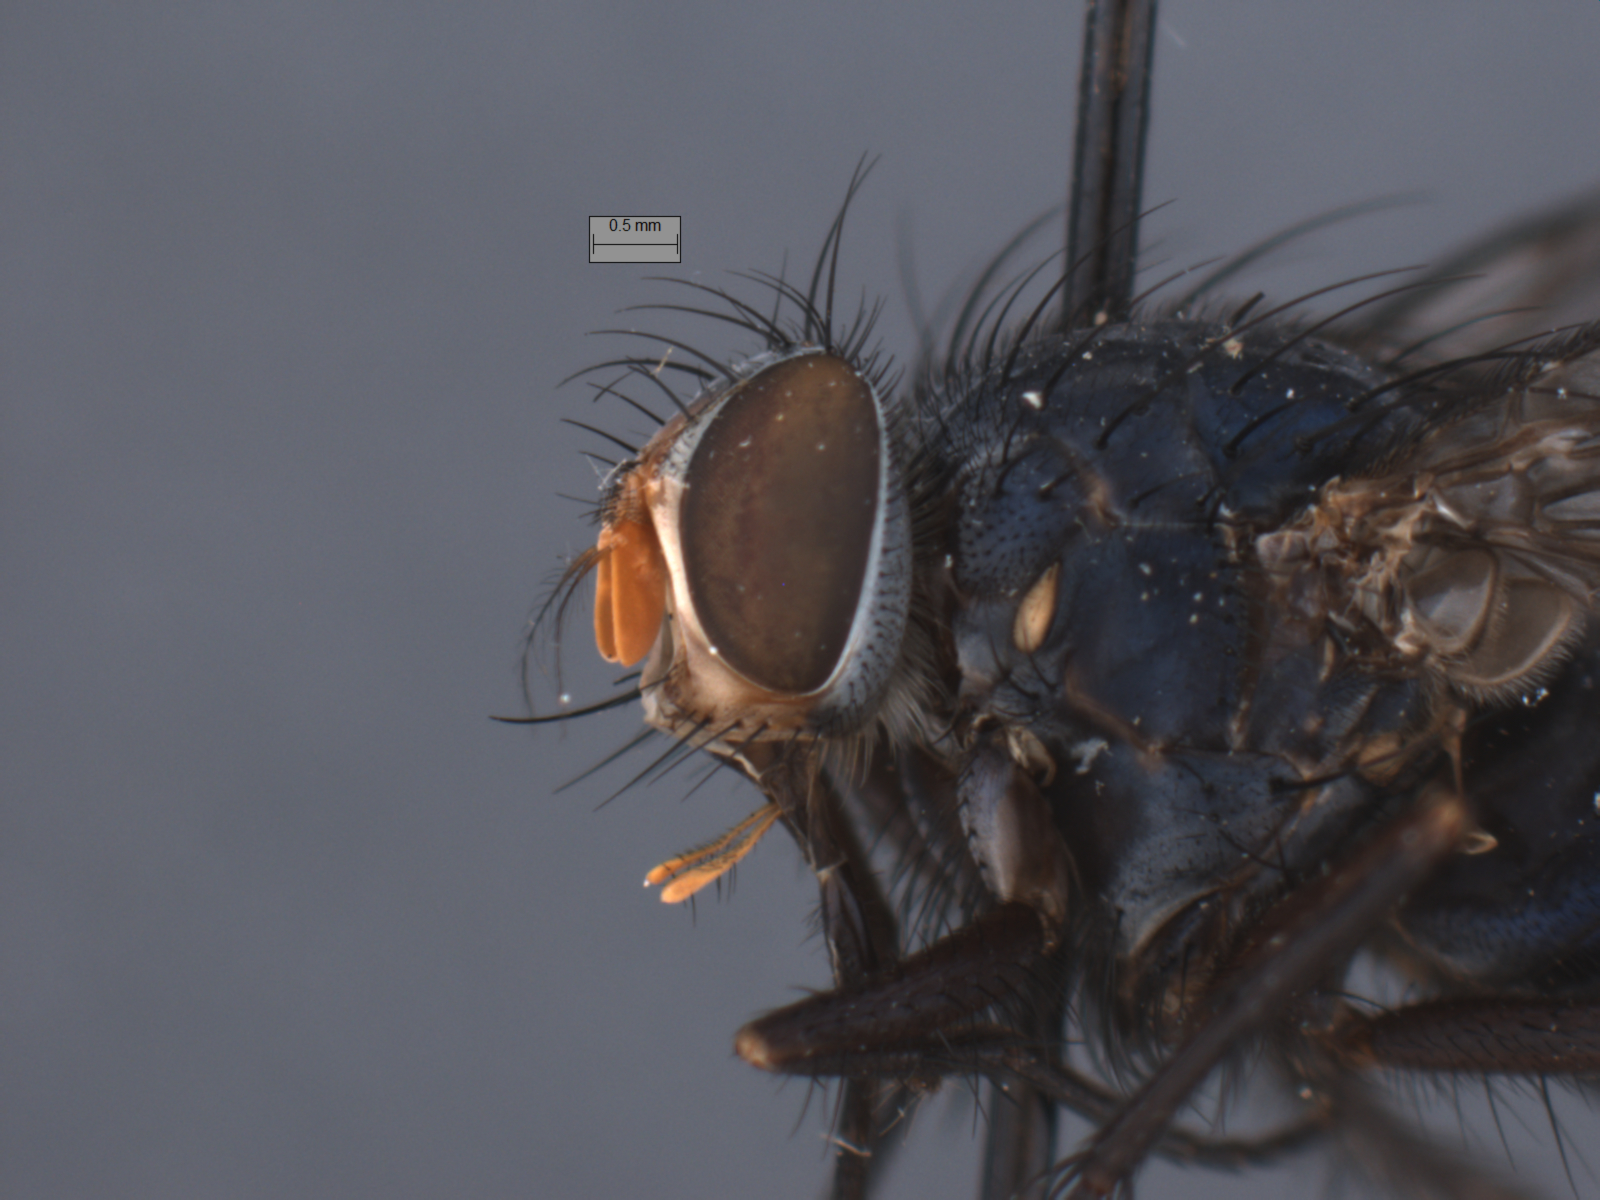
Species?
Huascaromusca uniseta
